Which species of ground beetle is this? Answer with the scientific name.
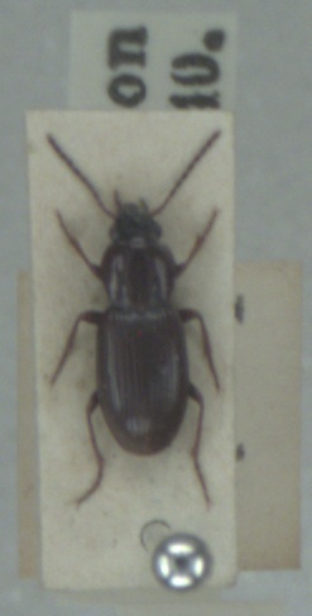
Pterostichus diligens
